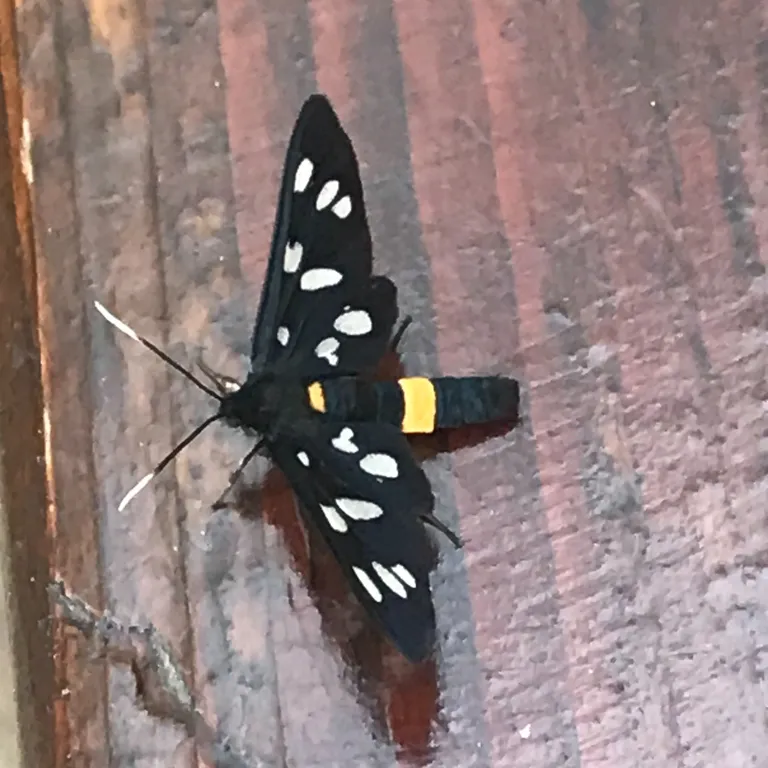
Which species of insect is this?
Amata phegea
